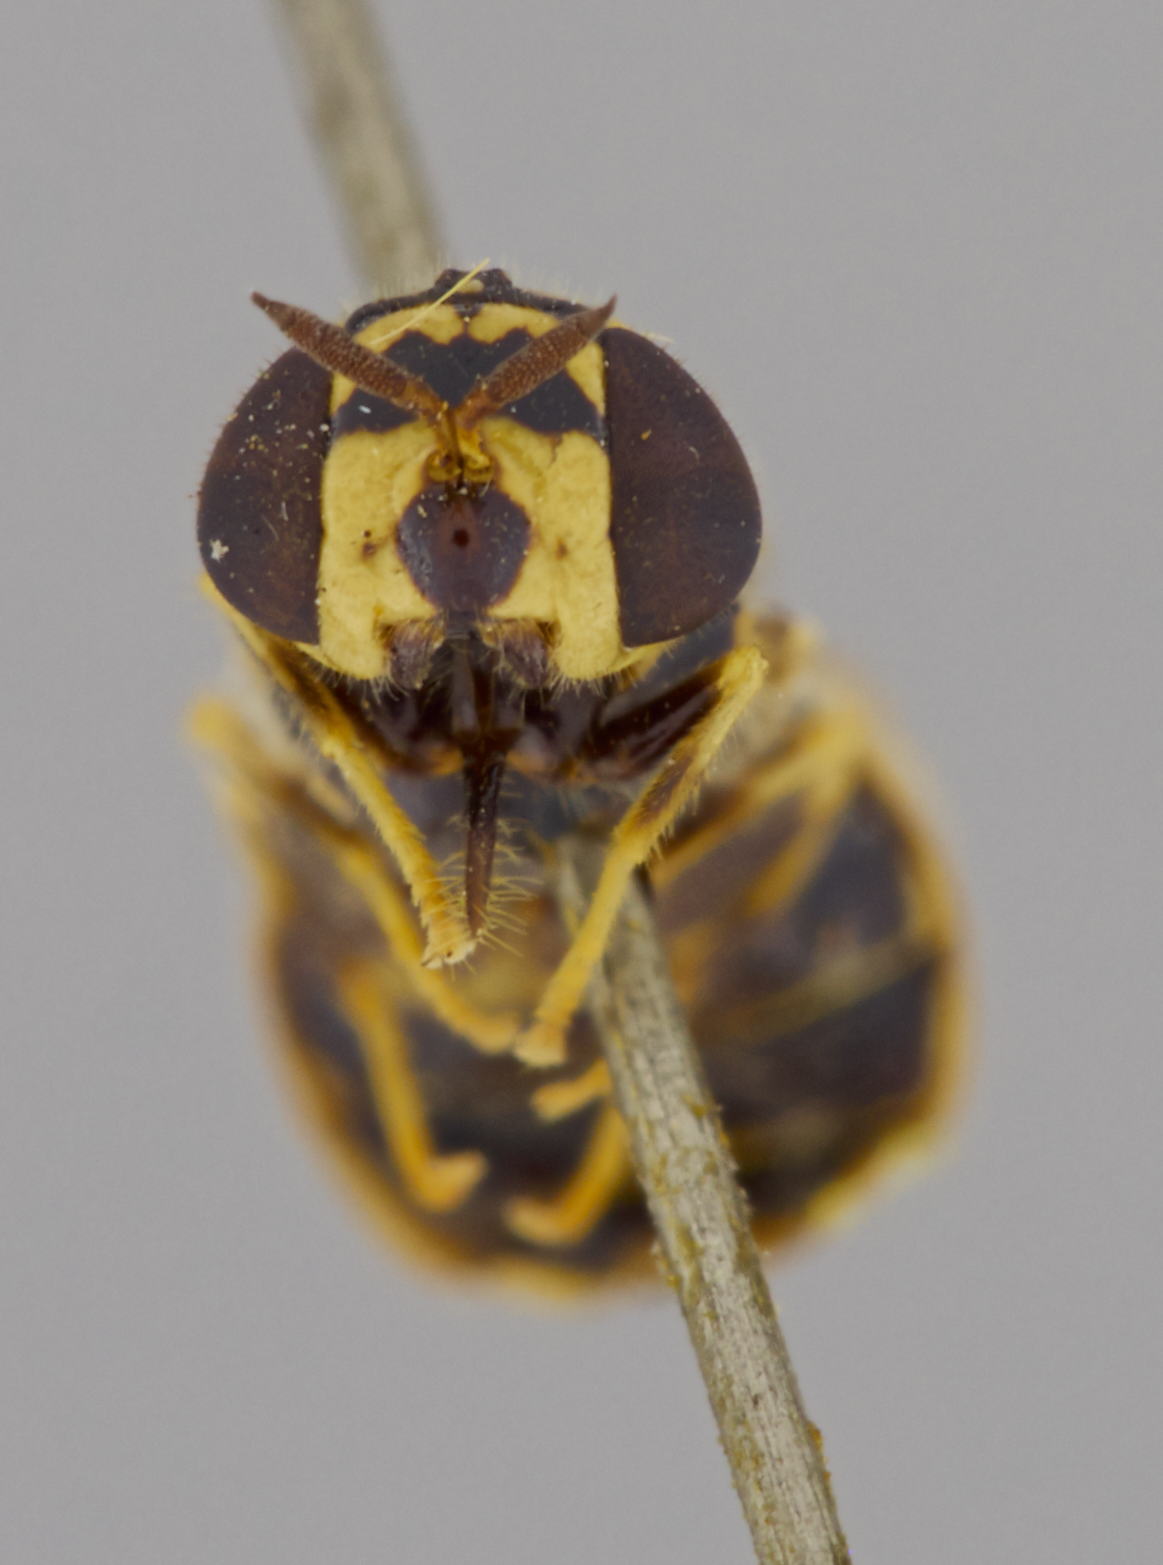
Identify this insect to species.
Opladontha luzonensis
